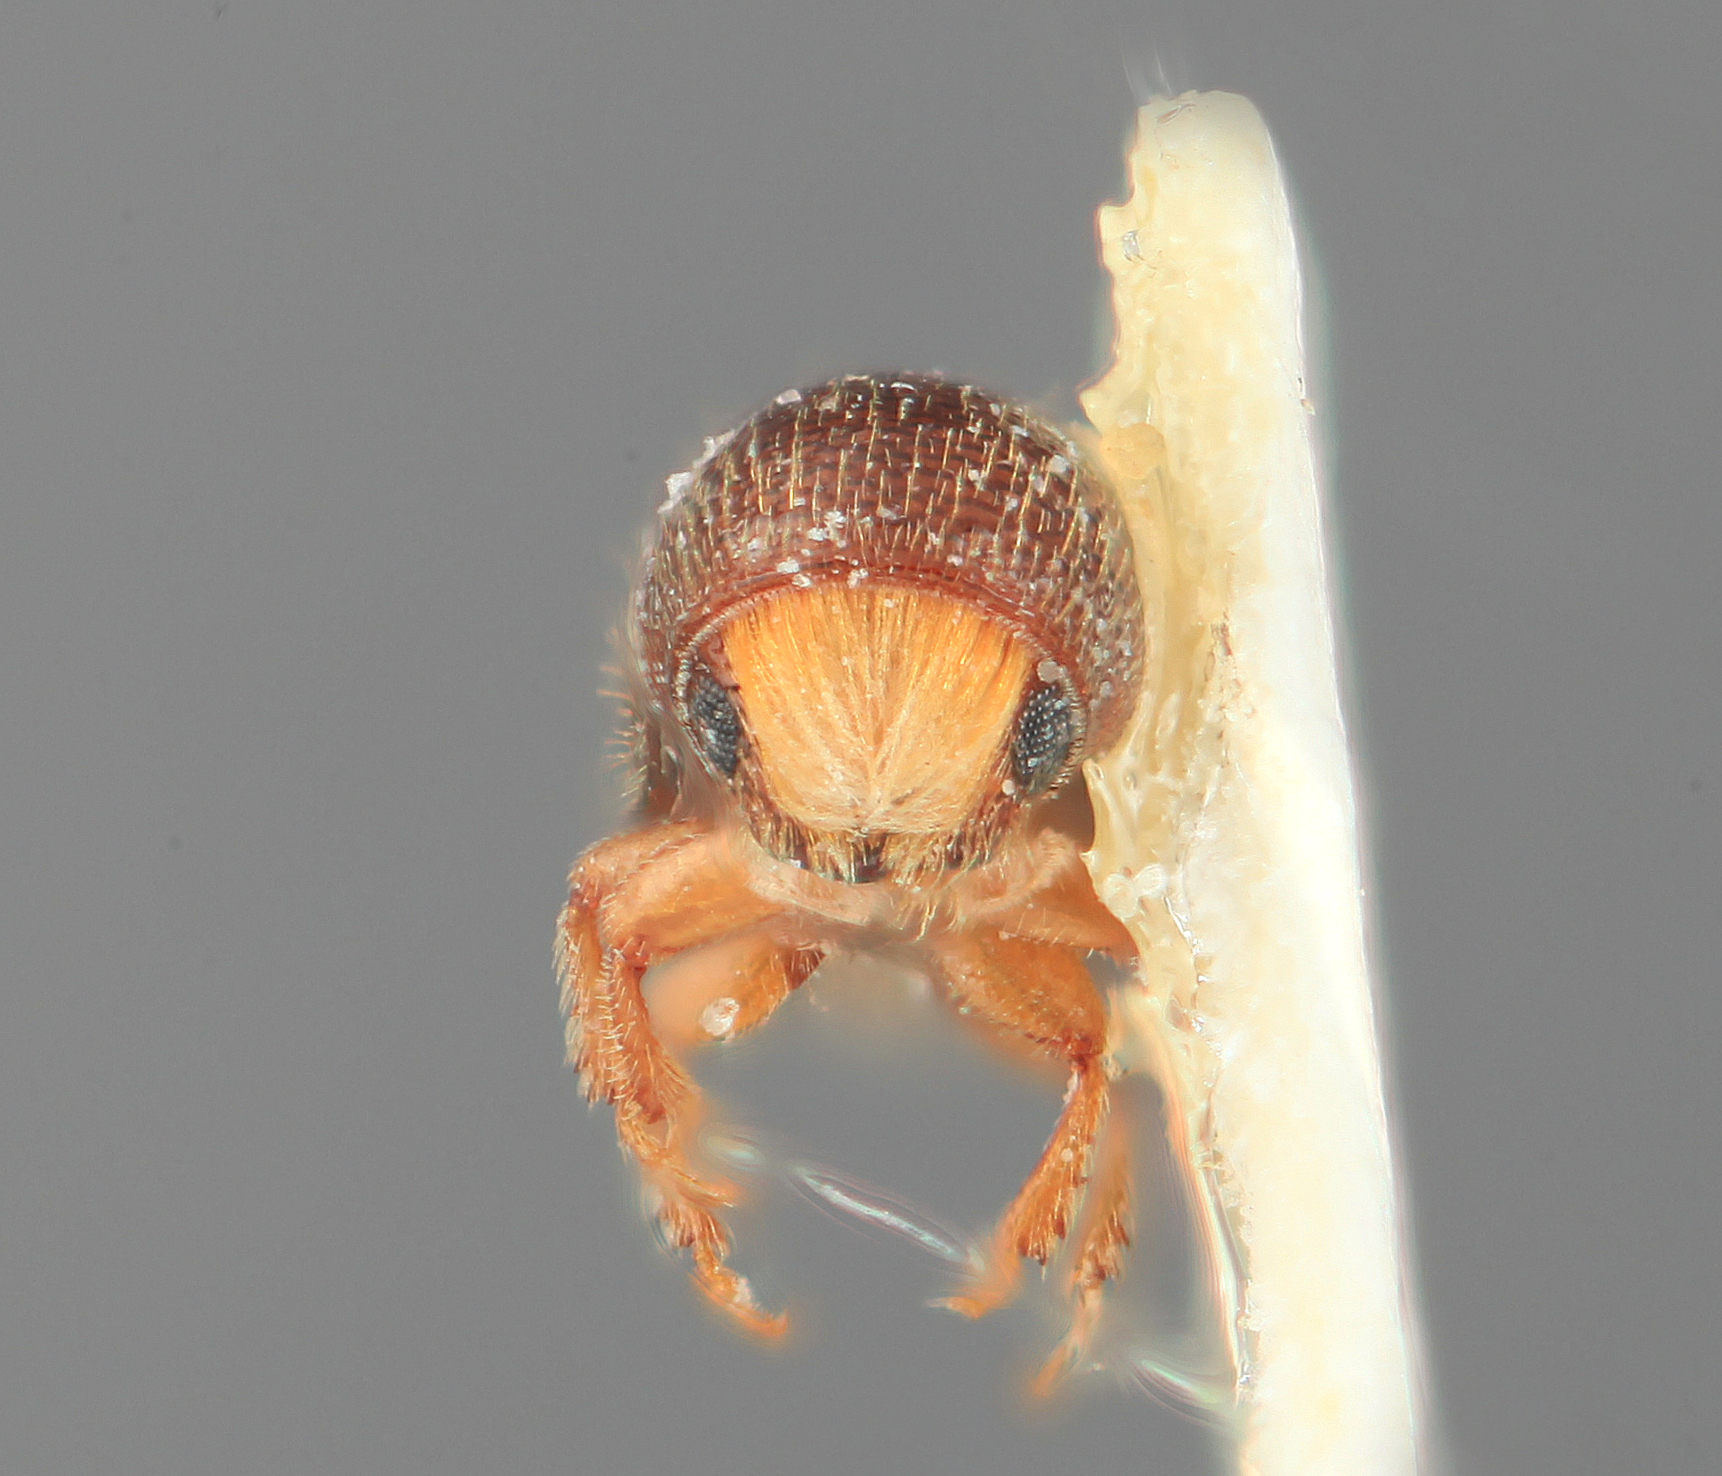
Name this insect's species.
Araptus gloriosus
